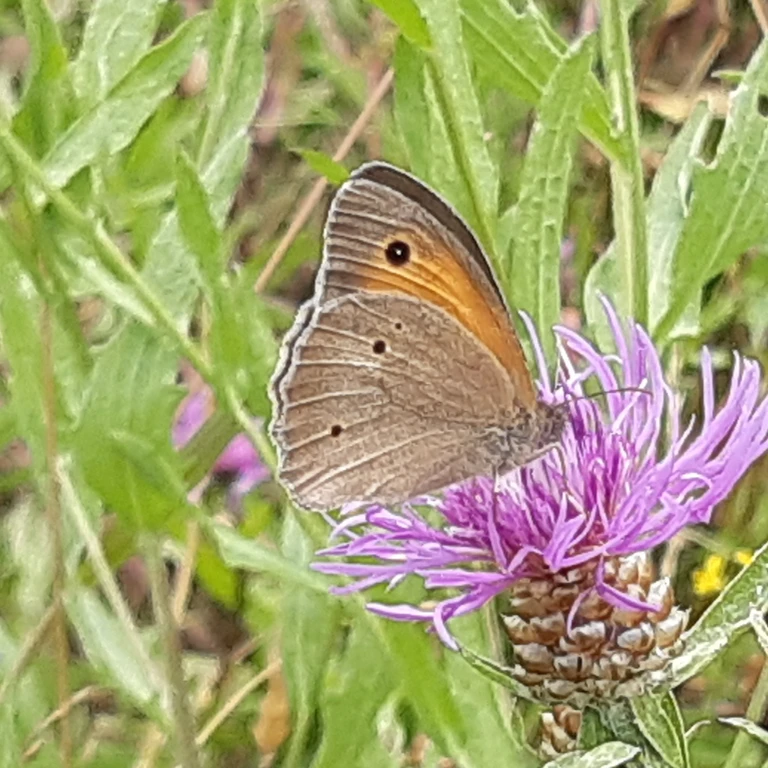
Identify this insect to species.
Maniola jurtina
